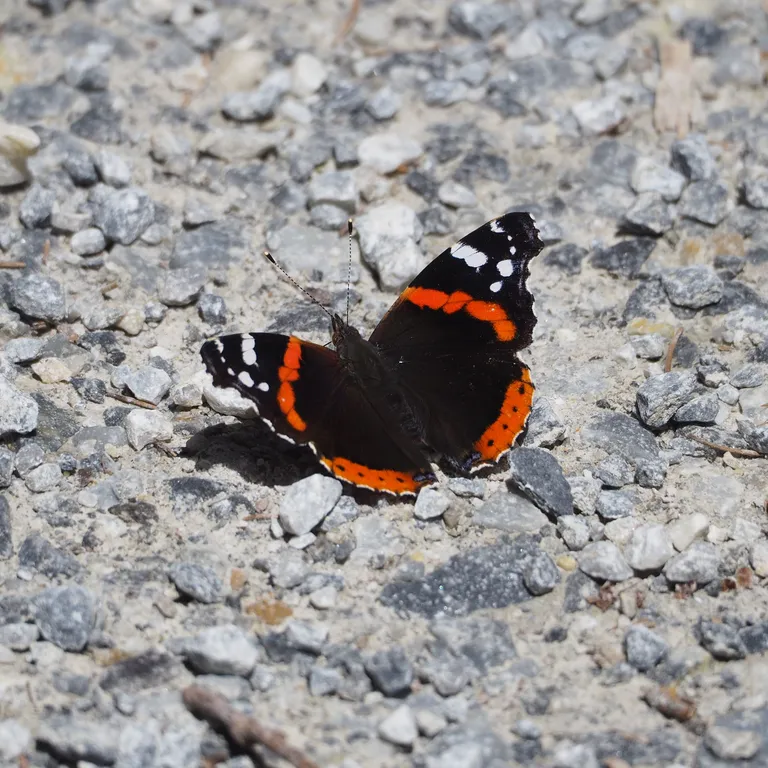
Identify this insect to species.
Vanessa atalanta
